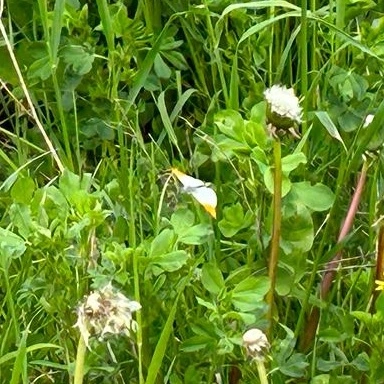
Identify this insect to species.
Anthocharis cardamines
